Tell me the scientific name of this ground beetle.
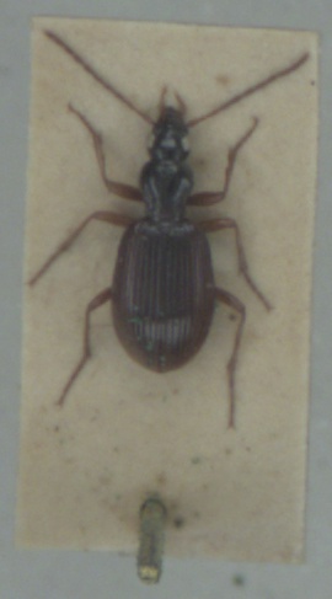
Oxypselaphus obscurus
